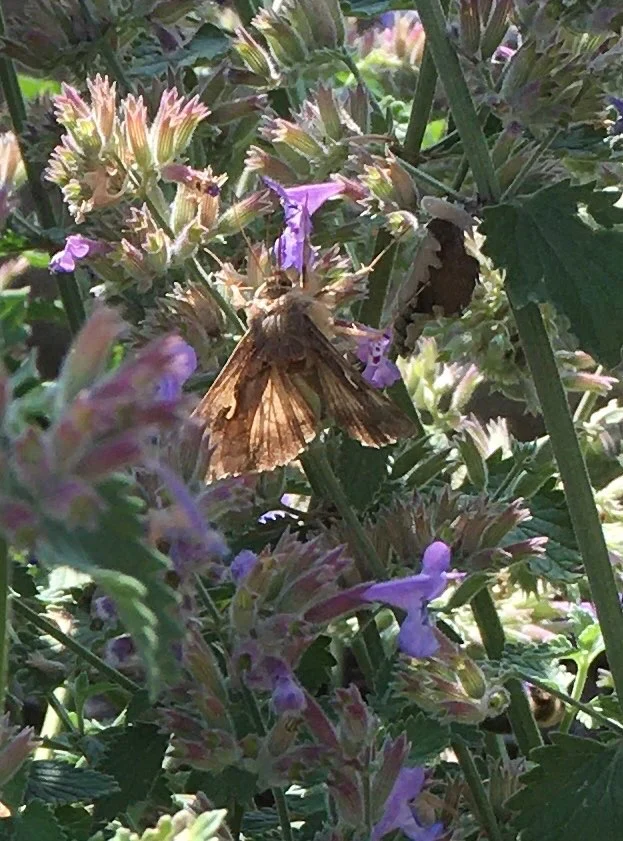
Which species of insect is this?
Autographa gamma
